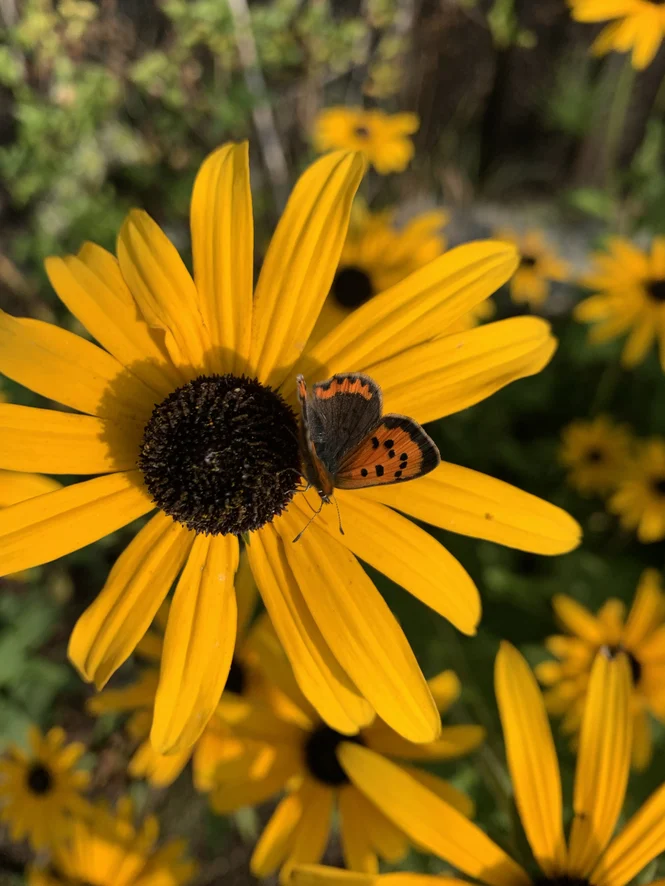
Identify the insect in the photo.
Lycaena phlaeas
